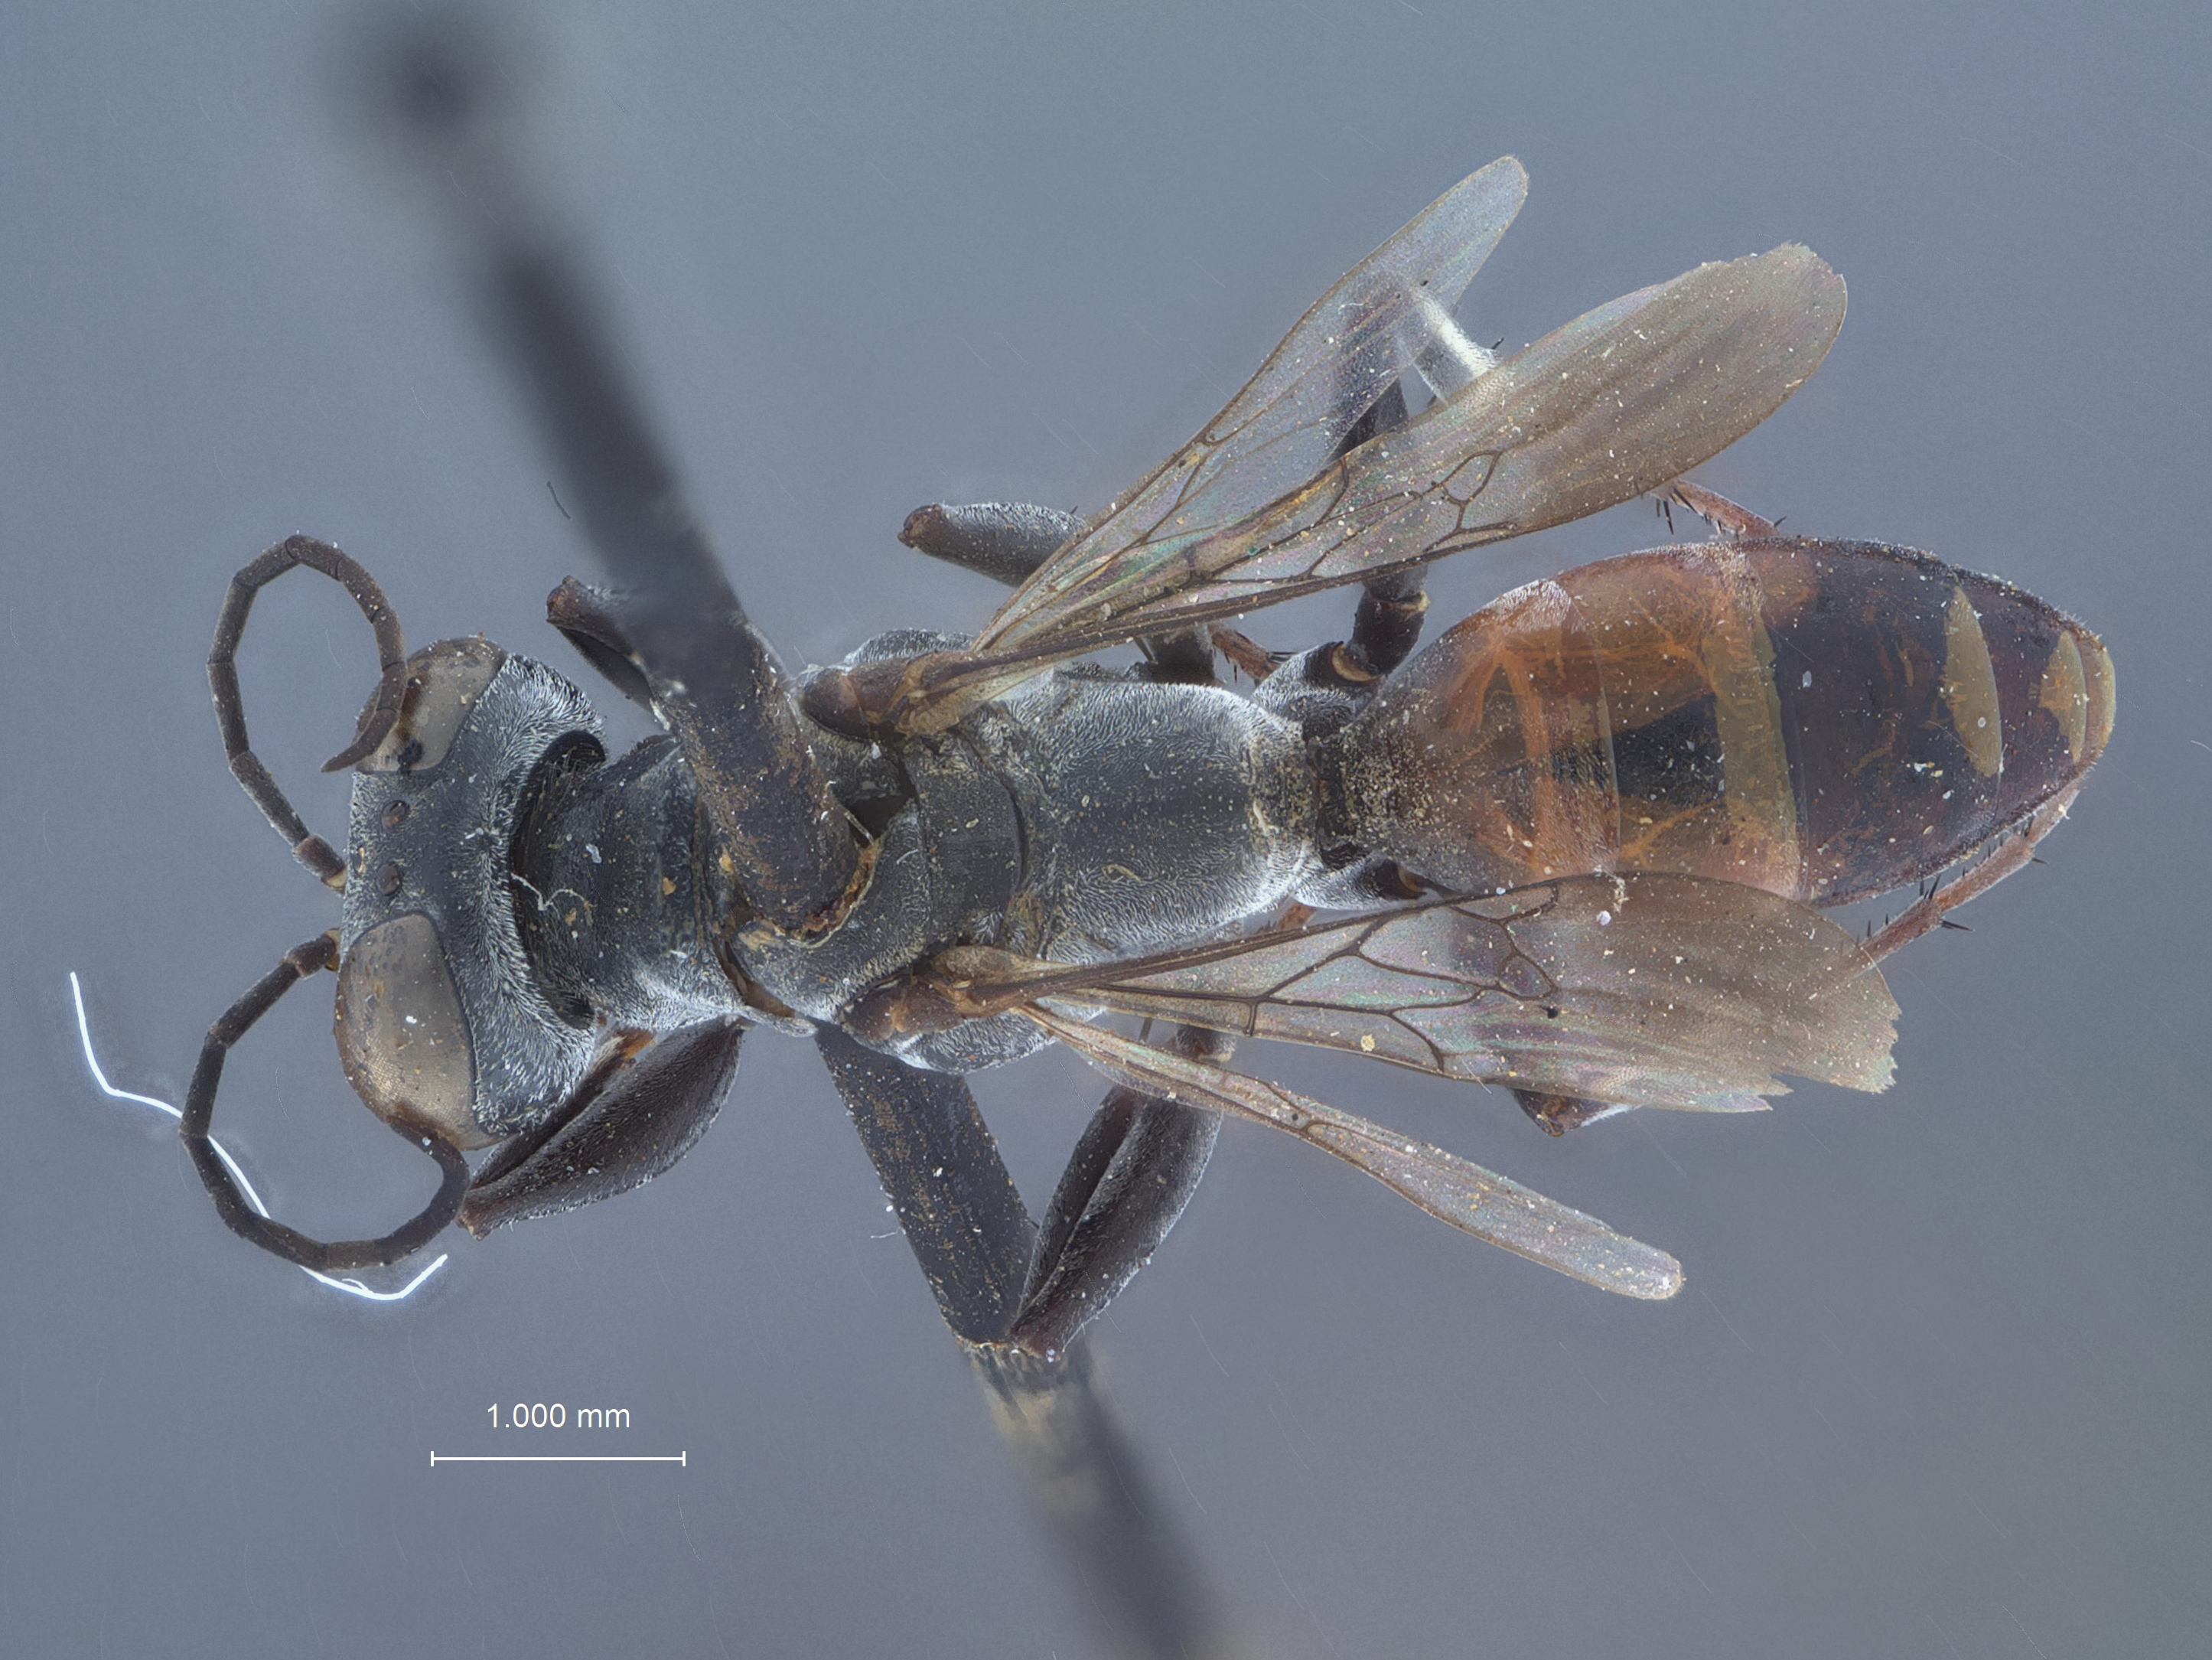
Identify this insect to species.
Hypomiscophus timberlakei
